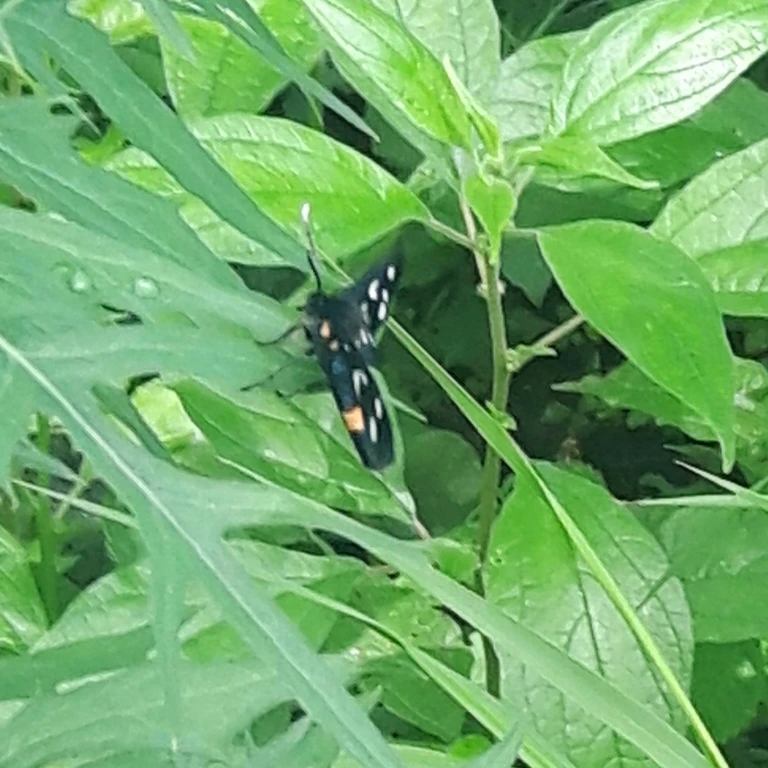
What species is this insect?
Amata phegea
